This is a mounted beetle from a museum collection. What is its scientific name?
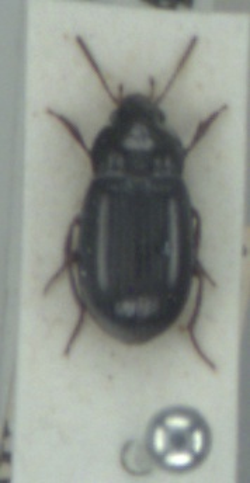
Amara infima
